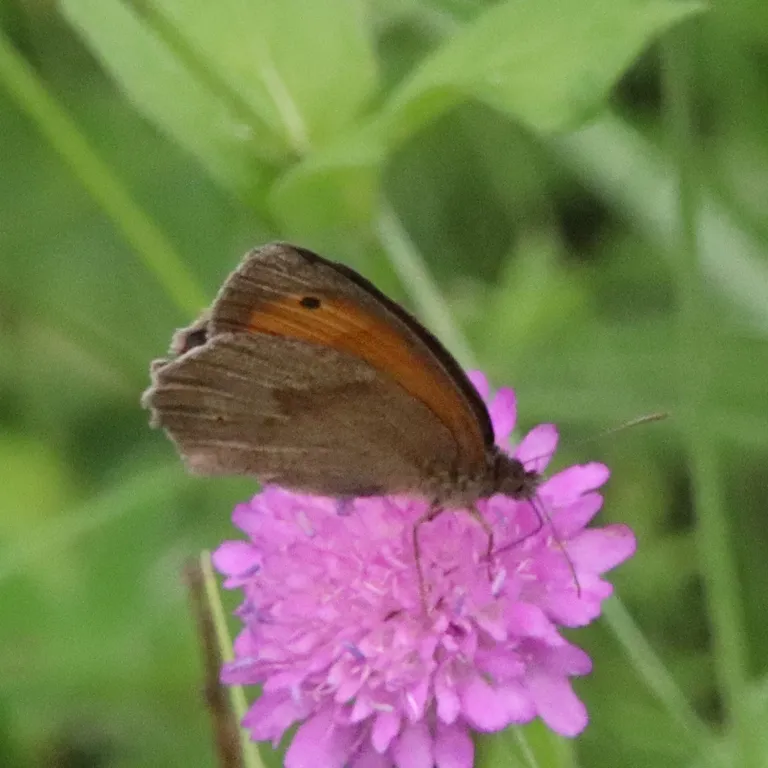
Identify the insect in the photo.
Maniola jurtina
